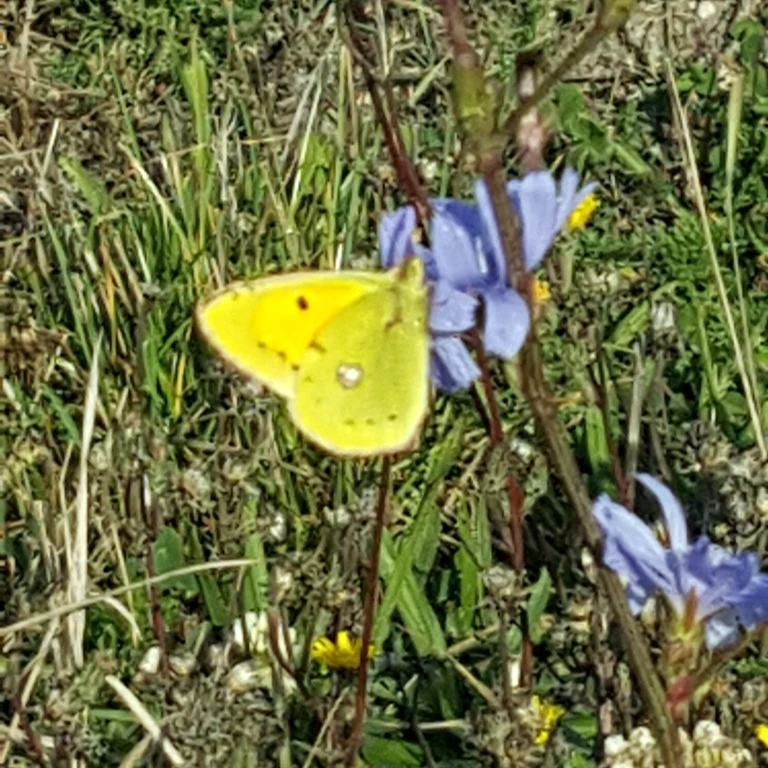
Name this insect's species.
Colias croceus
